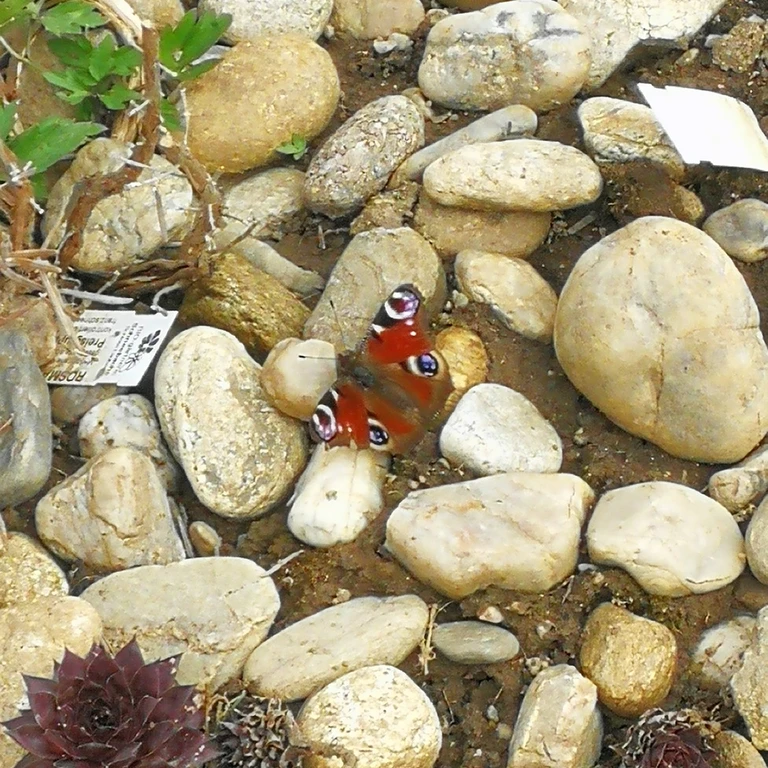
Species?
Aglais io
